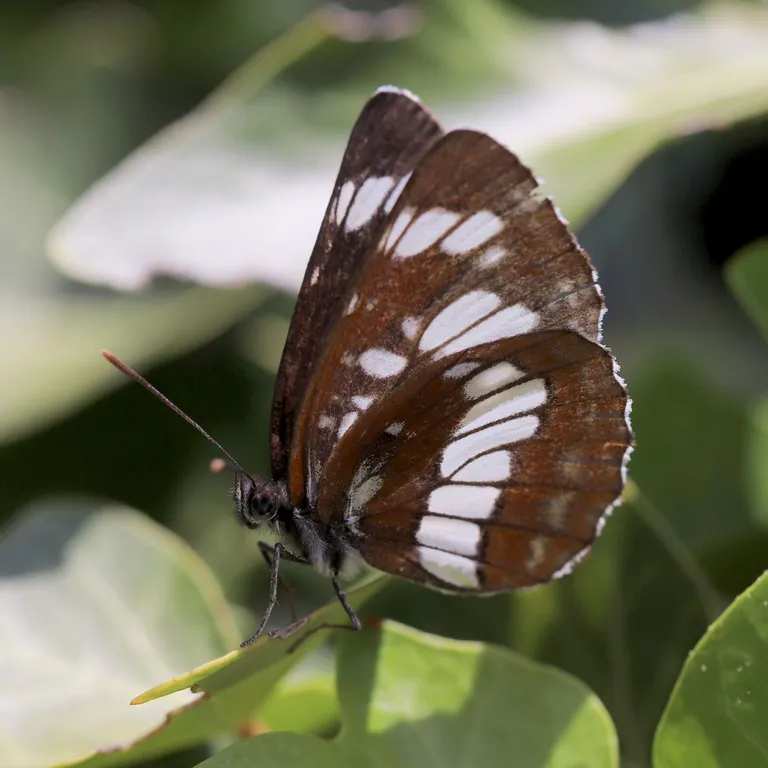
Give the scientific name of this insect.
Neptis rivularis
